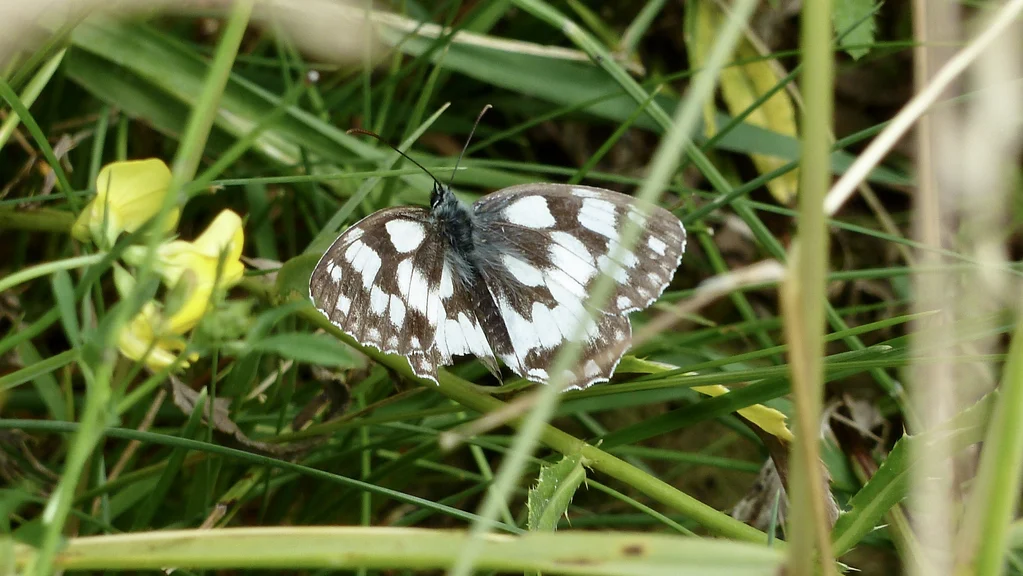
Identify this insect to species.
Melanargia galathea
